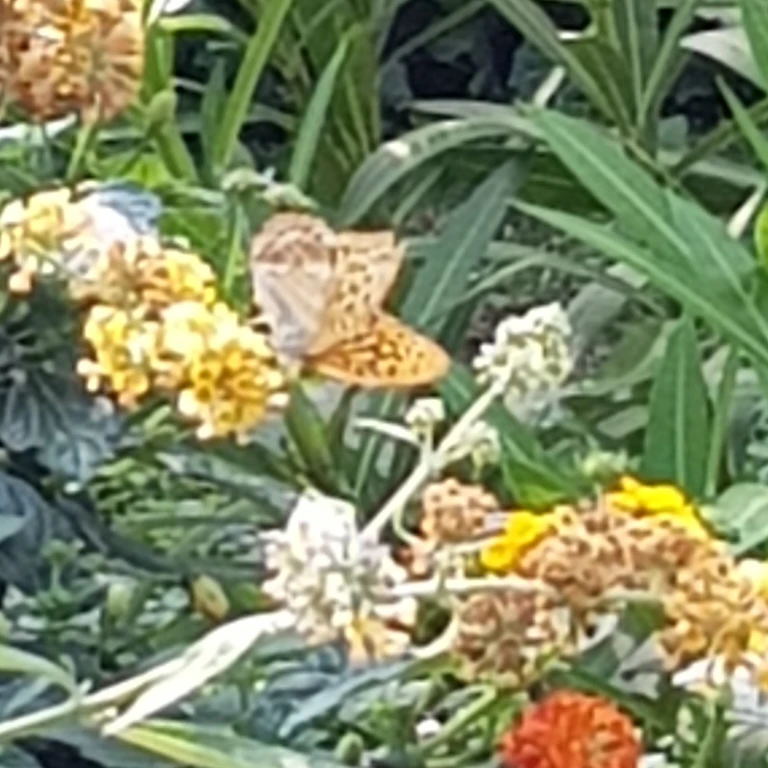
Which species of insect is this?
Argynnis paphia
